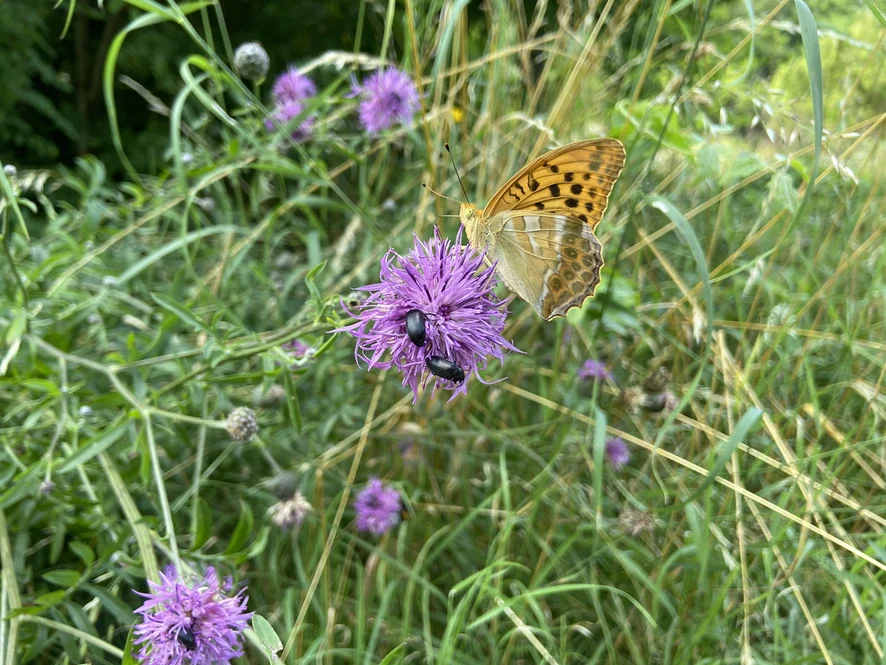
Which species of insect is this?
Argynnis paphia
